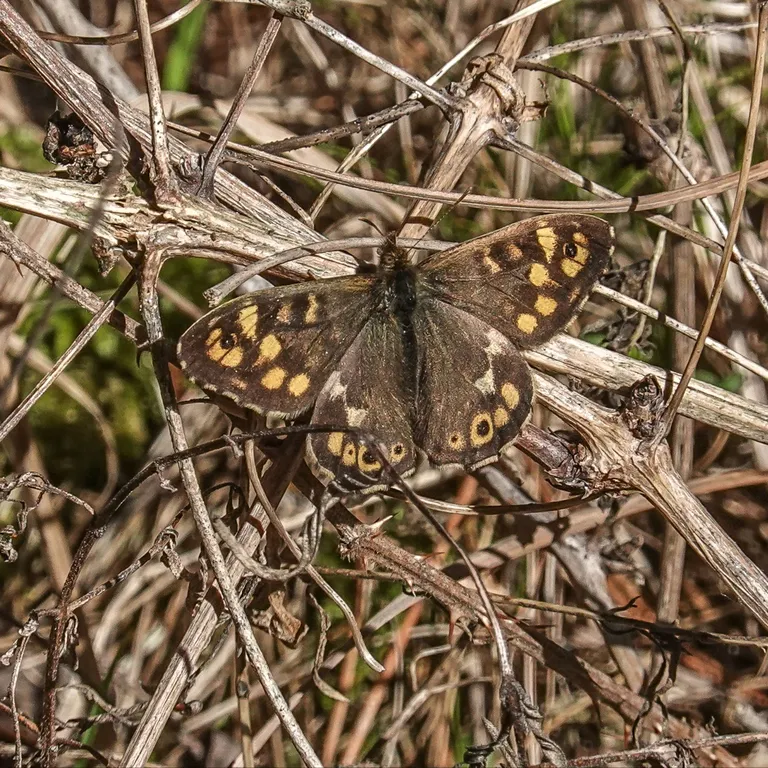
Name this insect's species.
Pararge aegeria
